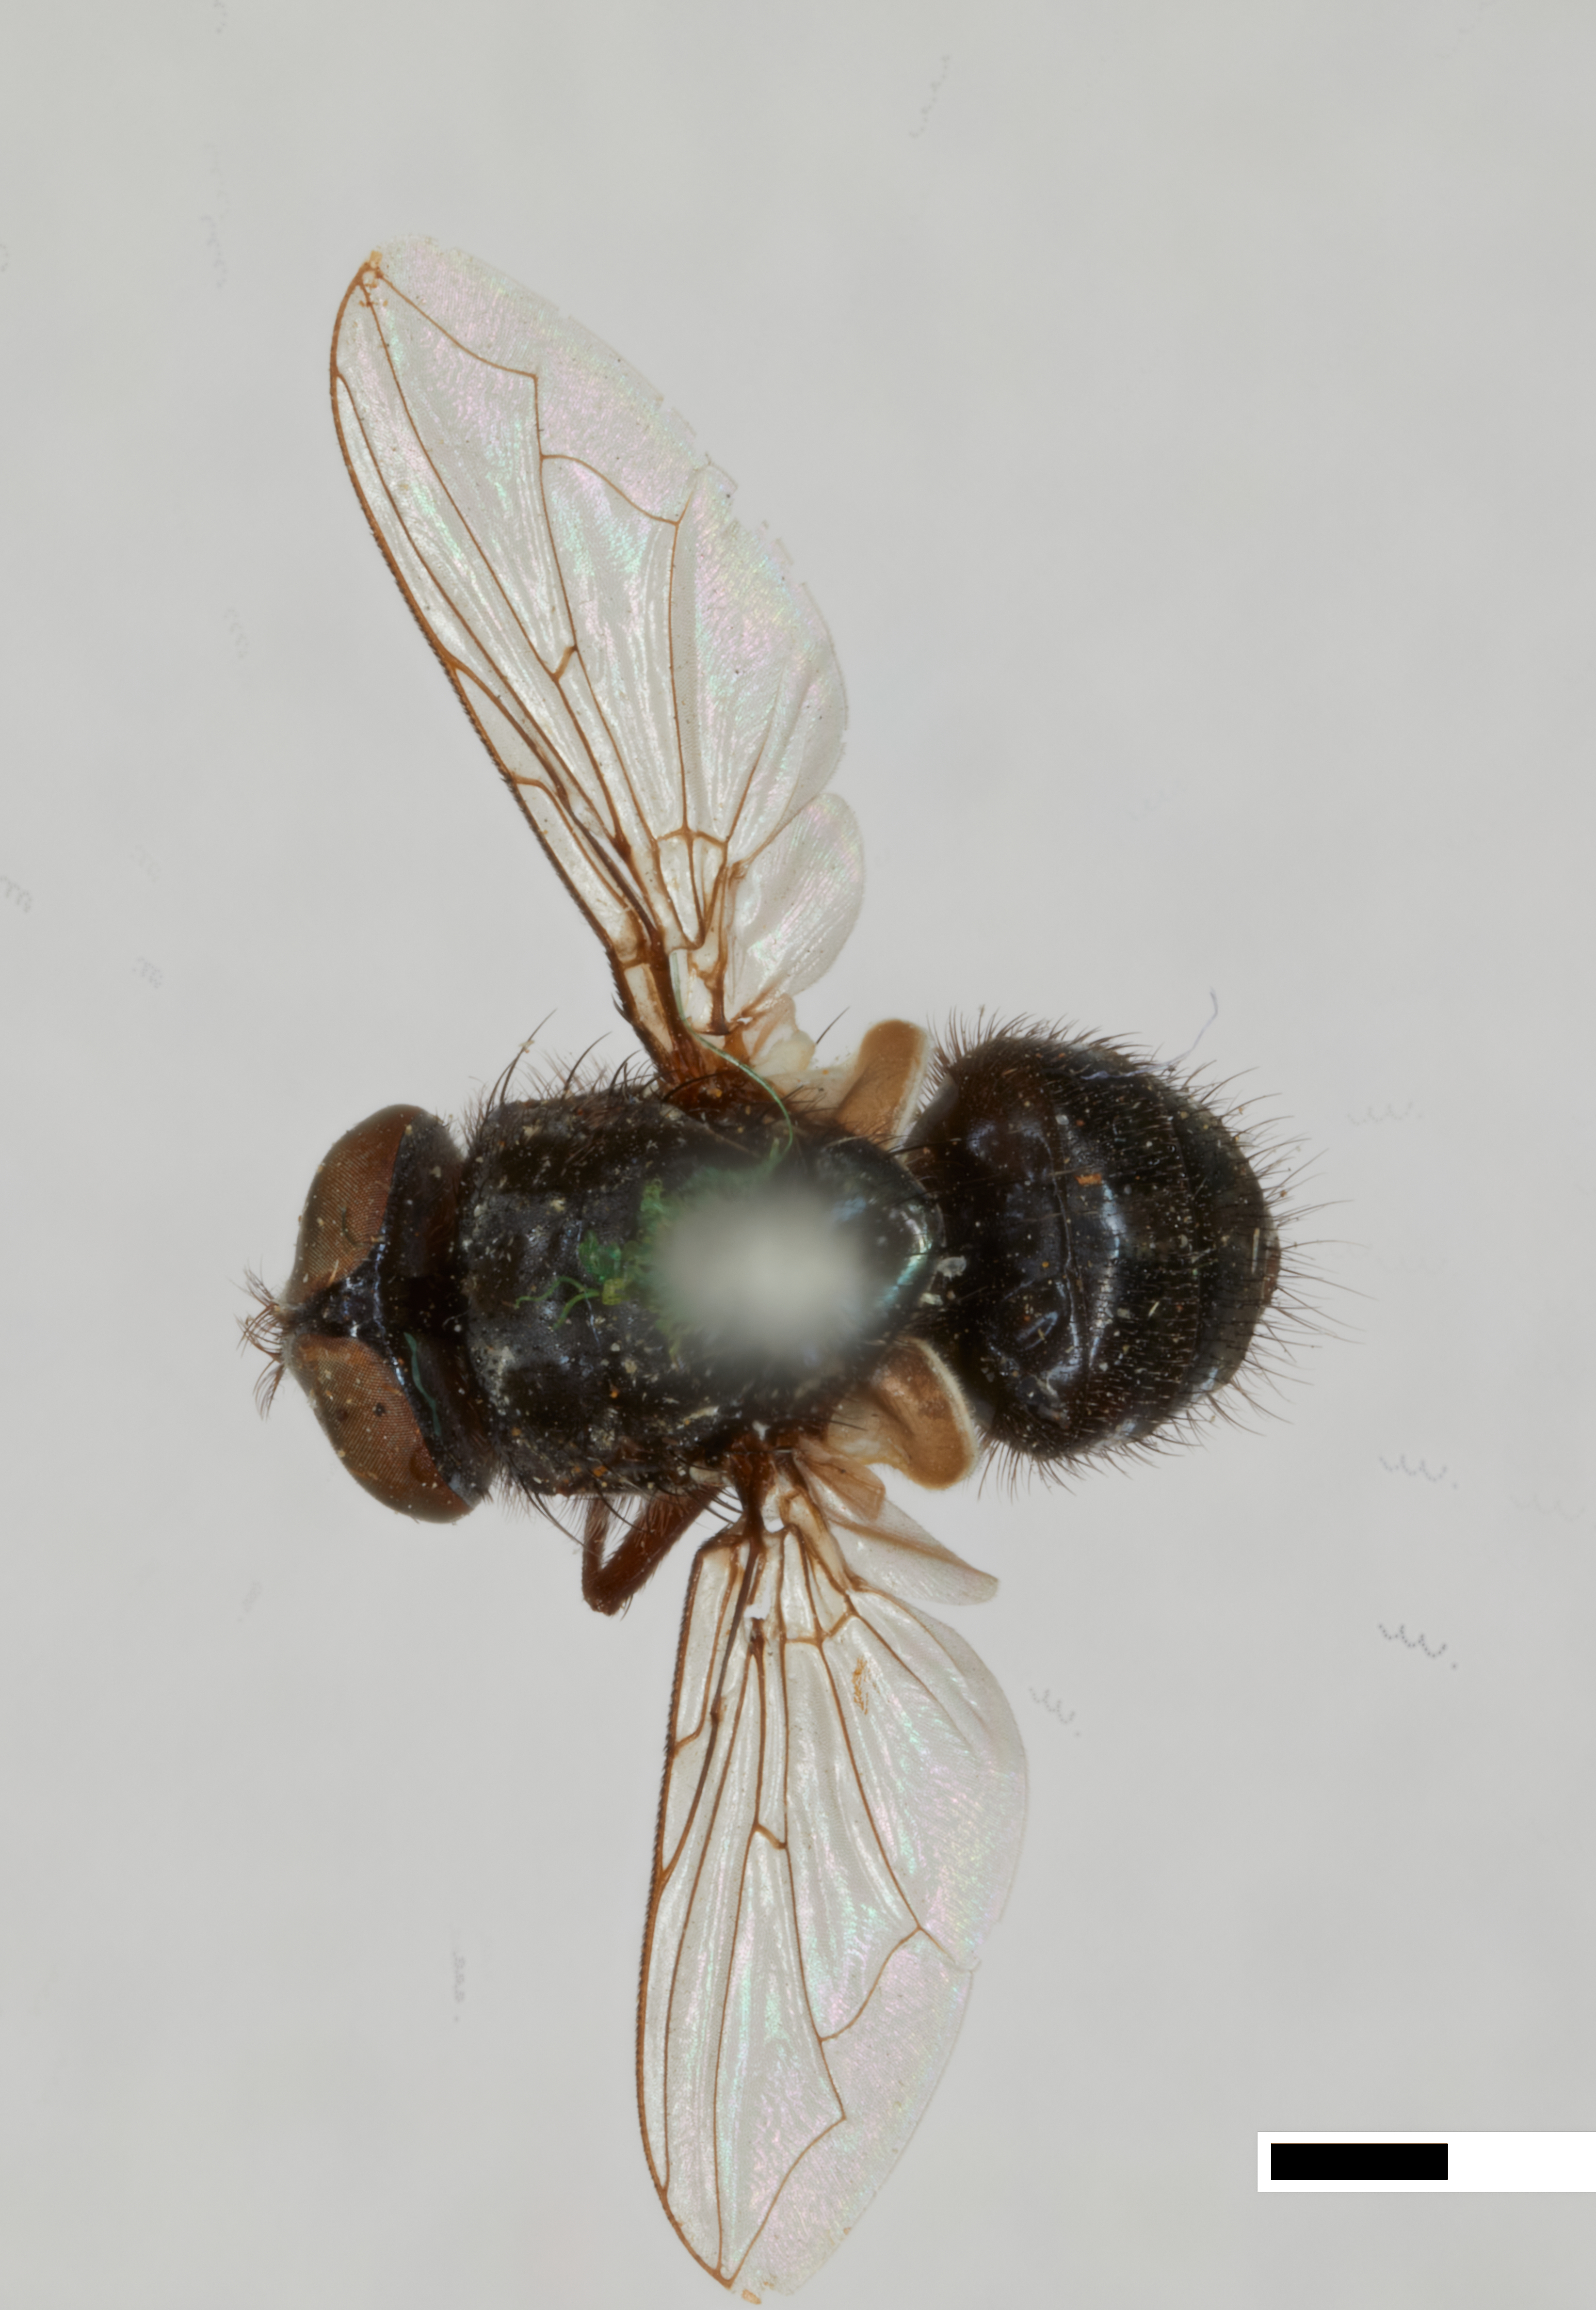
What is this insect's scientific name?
Cochliomyia aldrichi
